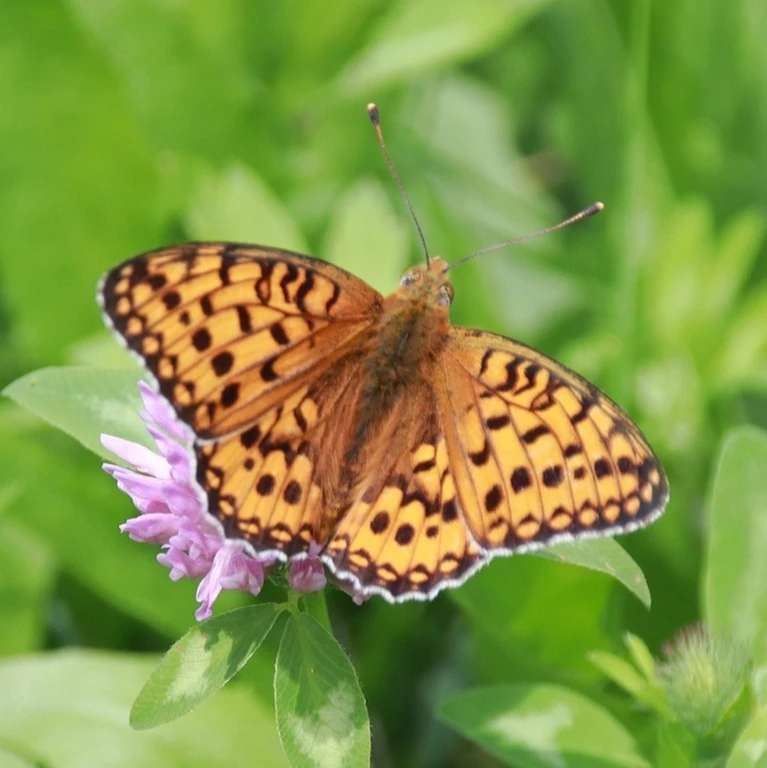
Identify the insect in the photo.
Speyeria aglaja
